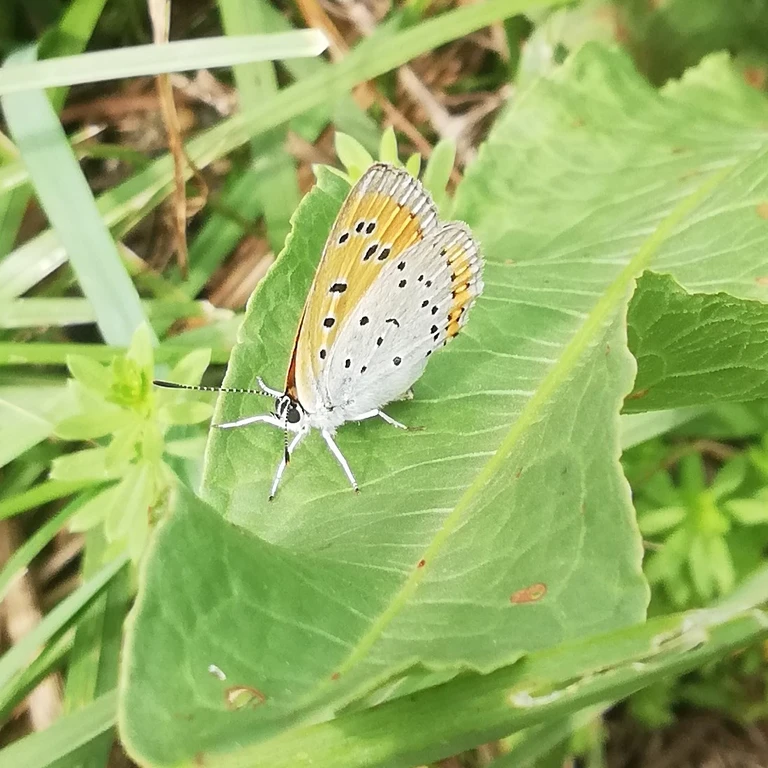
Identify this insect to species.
Lycaena dispar
